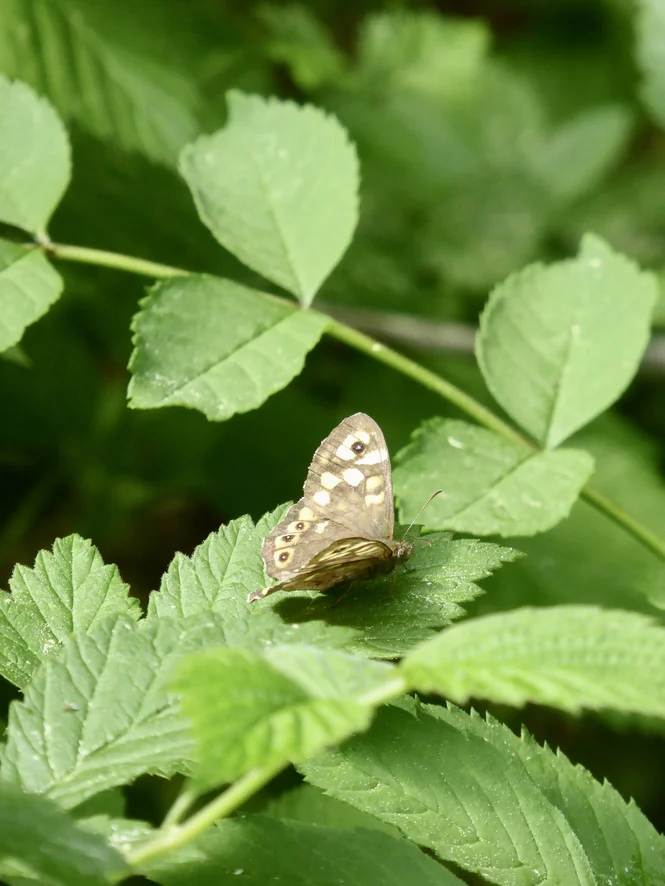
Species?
Pararge aegeria
